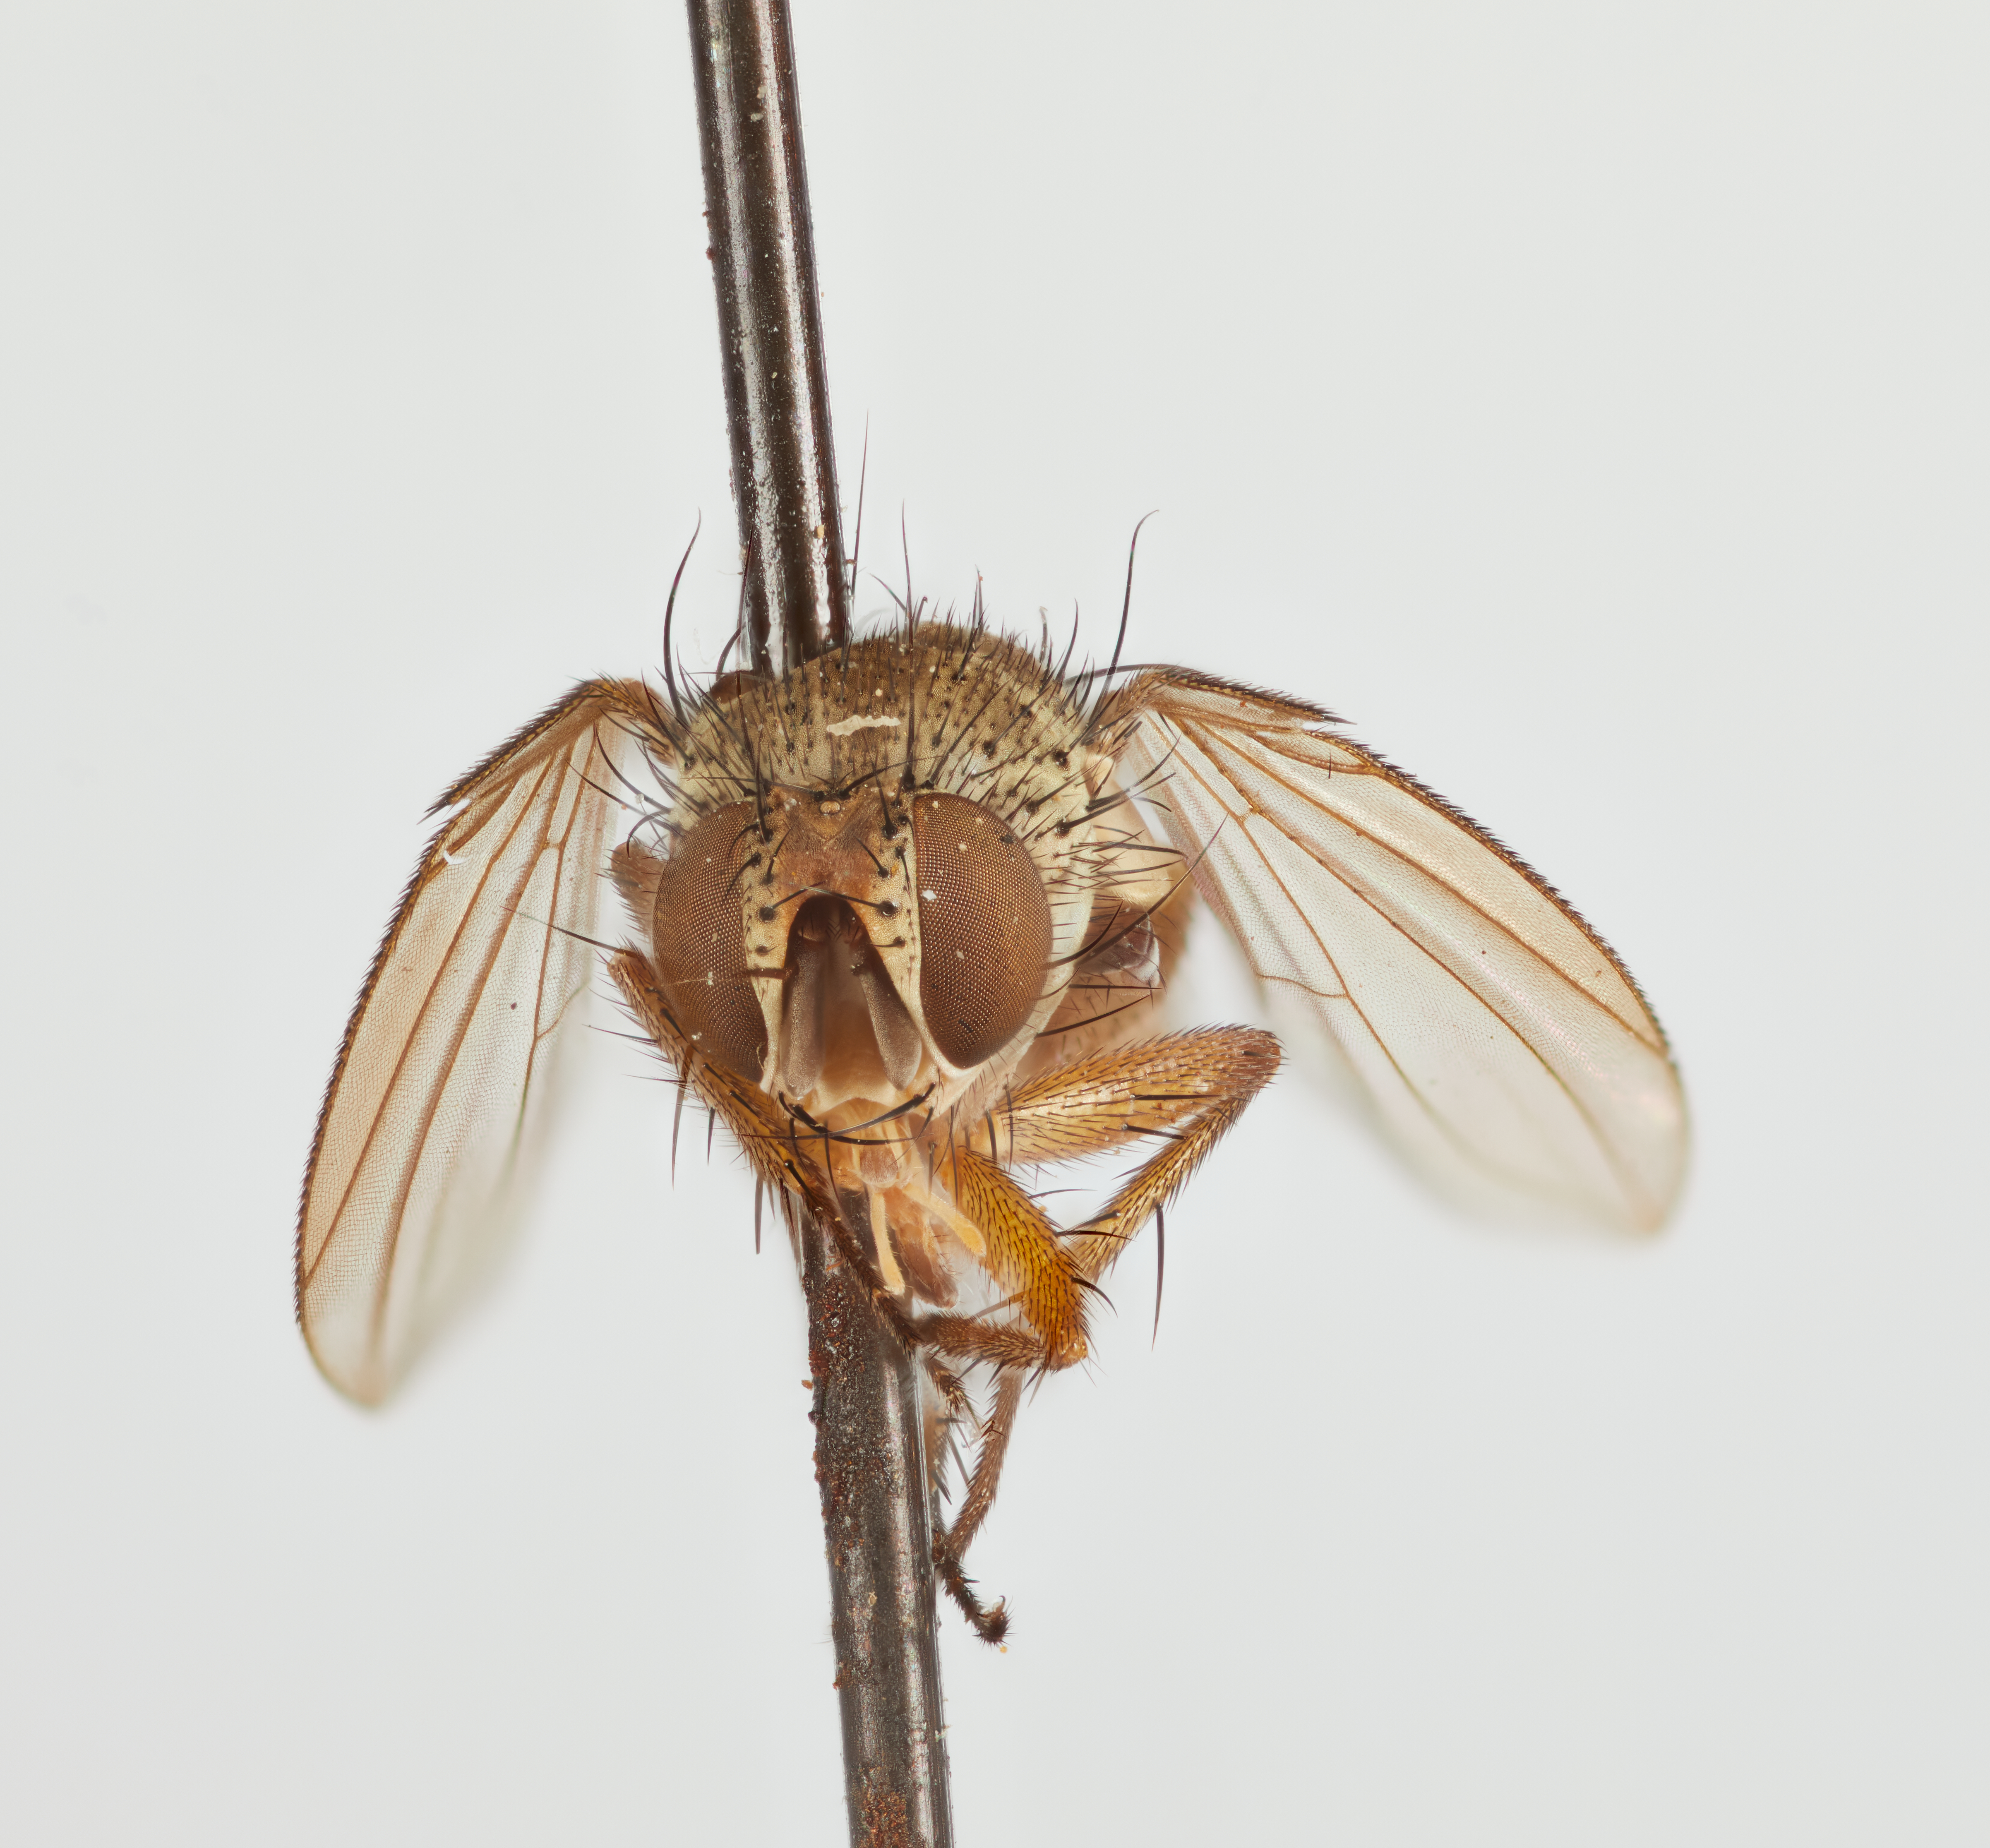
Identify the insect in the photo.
Uruactia uruhuasi
